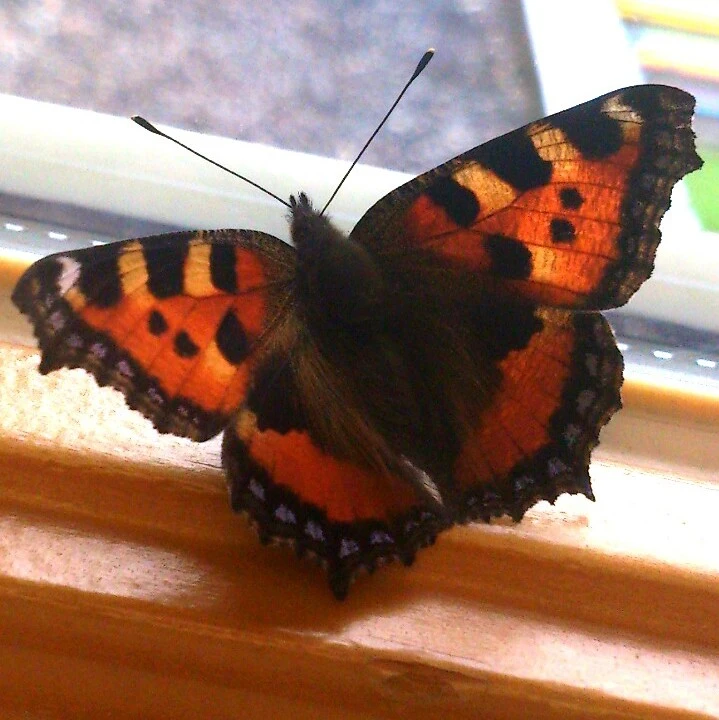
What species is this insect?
Aglais urticae
